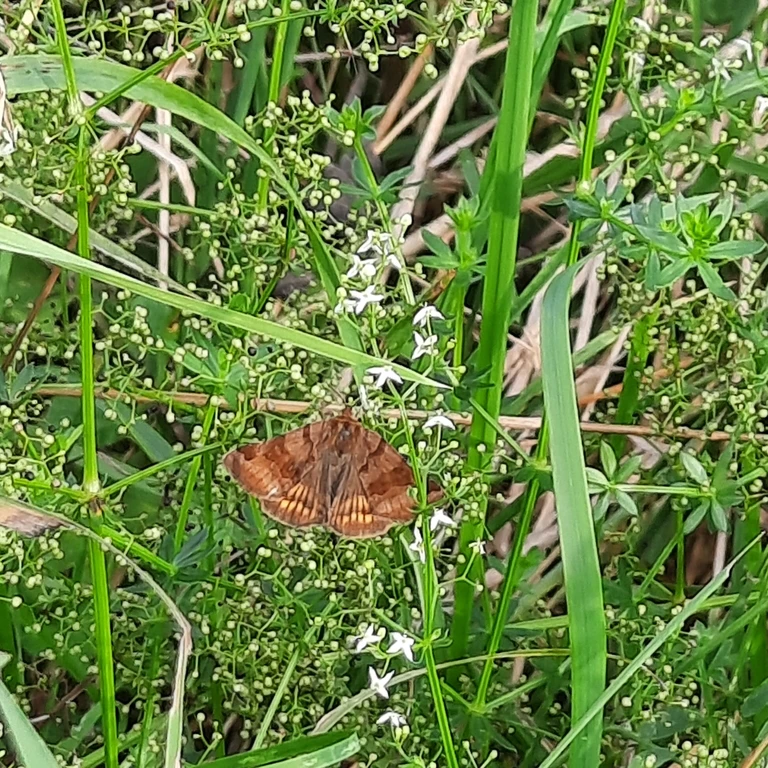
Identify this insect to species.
Euclidia glyphica
